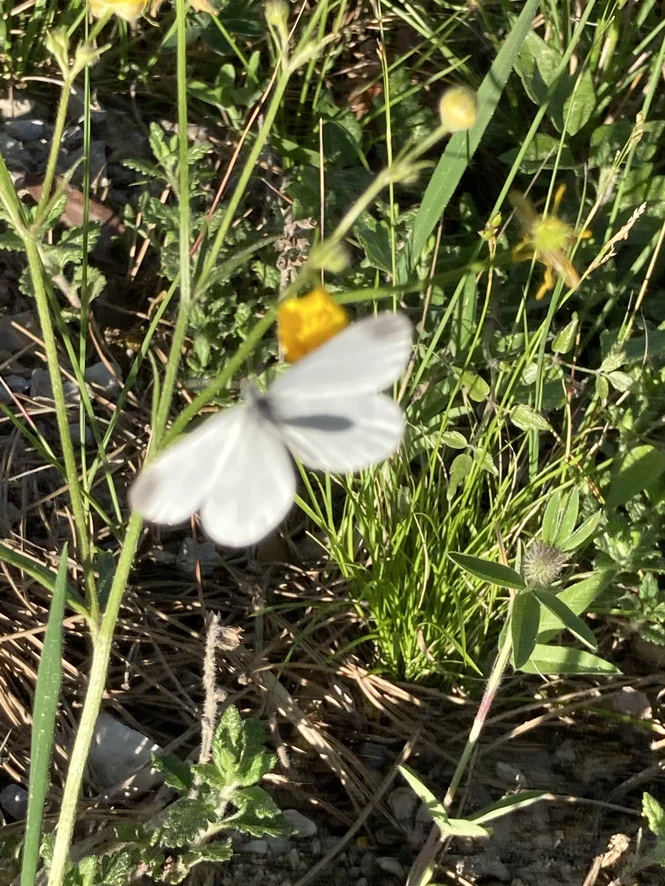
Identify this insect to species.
Leptidea sinapis/juvernica
